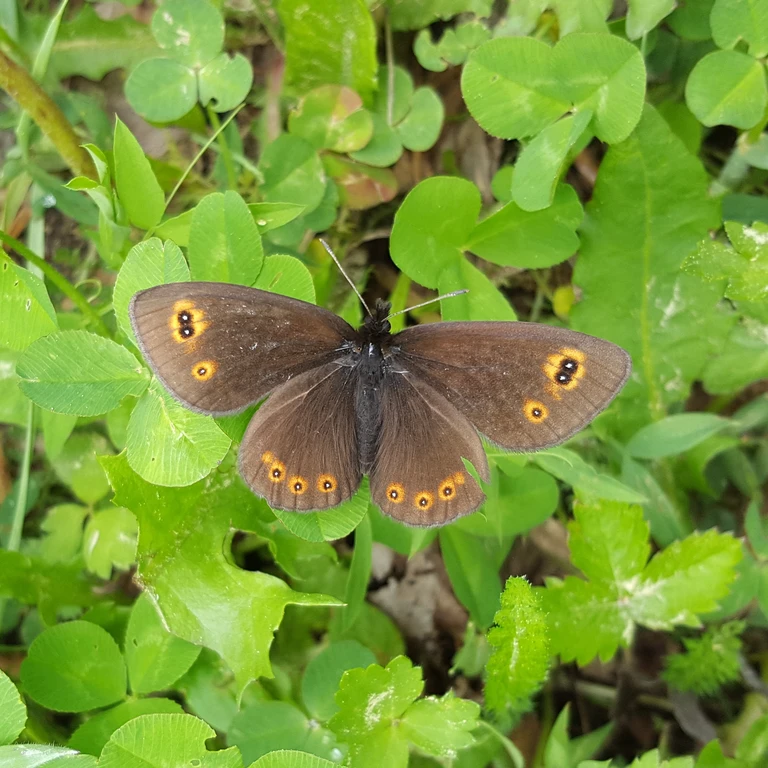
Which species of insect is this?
Erebia medusa
